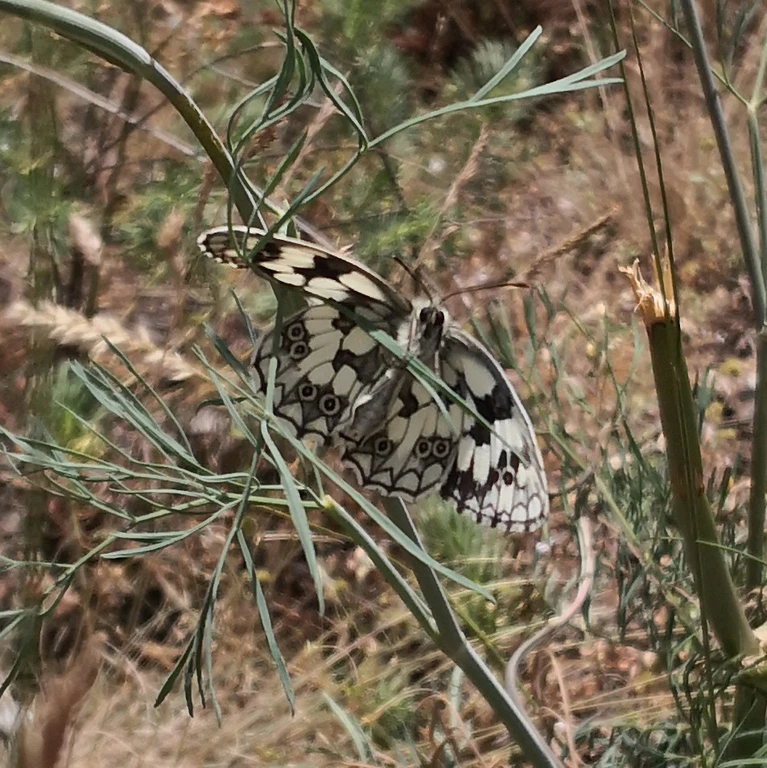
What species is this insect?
Melanargia galathea
